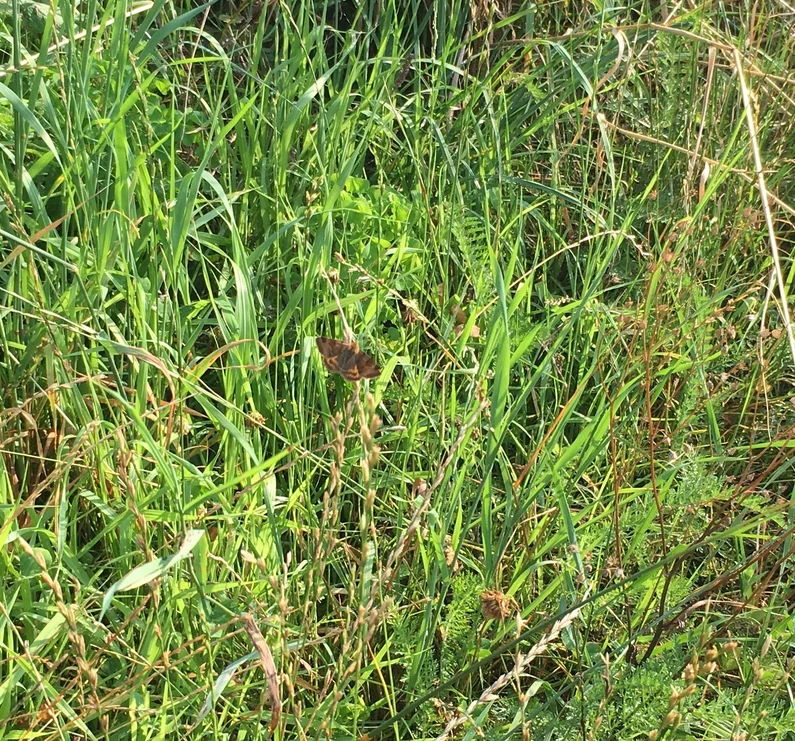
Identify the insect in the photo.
Euclidia glyphica
